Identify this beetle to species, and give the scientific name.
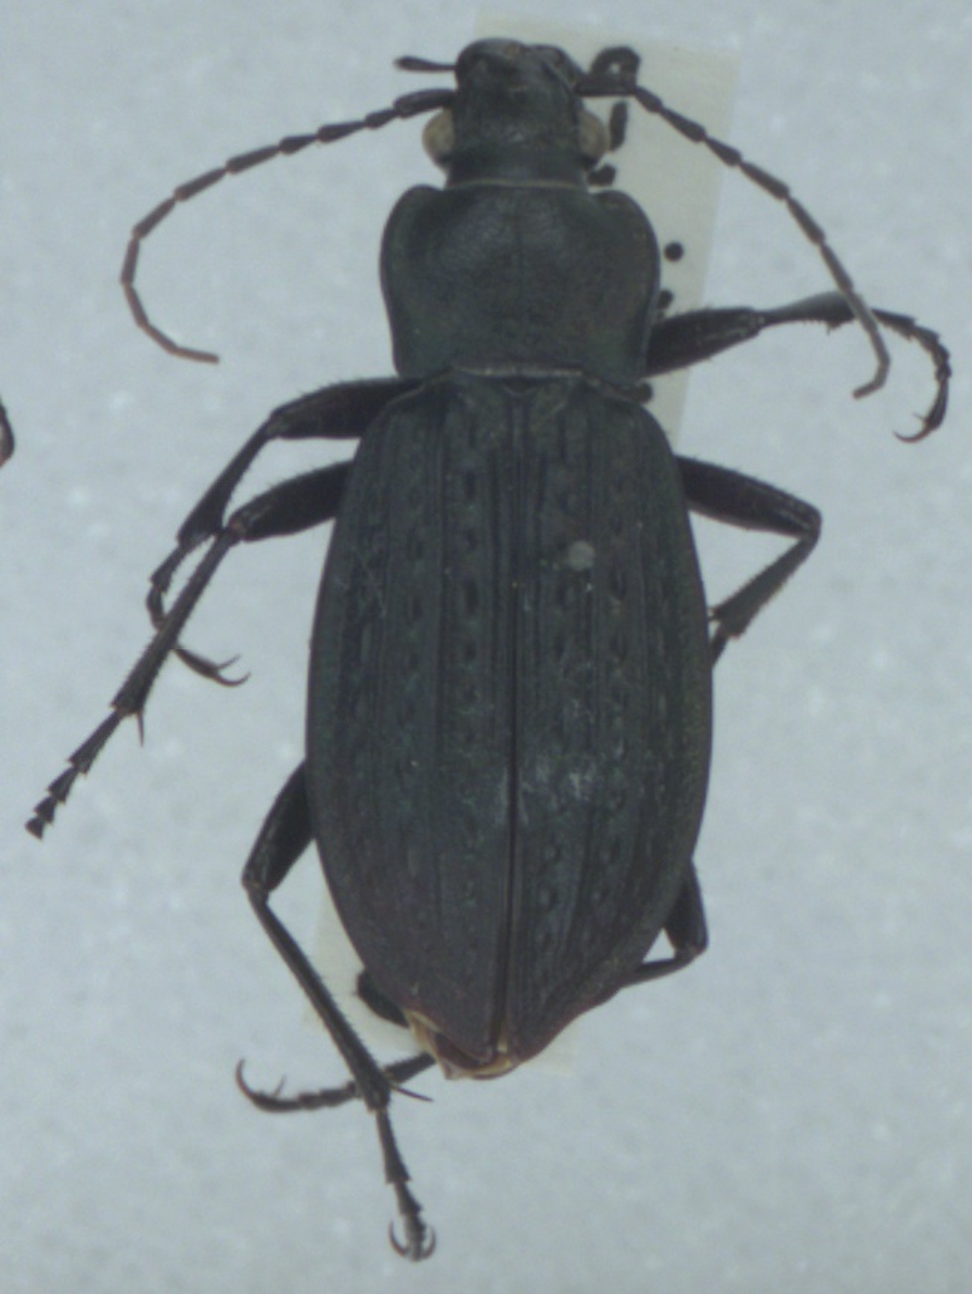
Carabus granulatus
